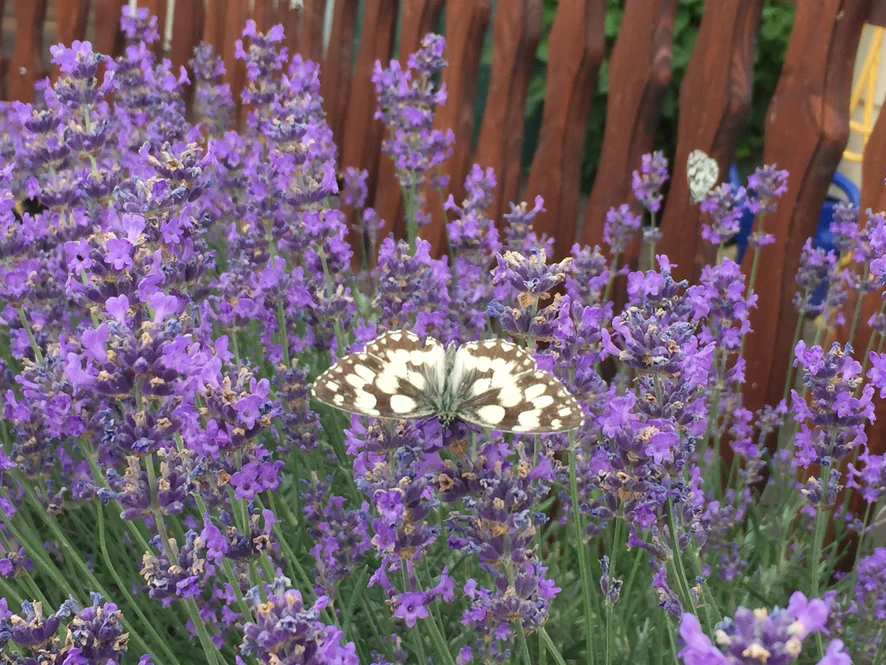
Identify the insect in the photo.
Melanargia galathea
